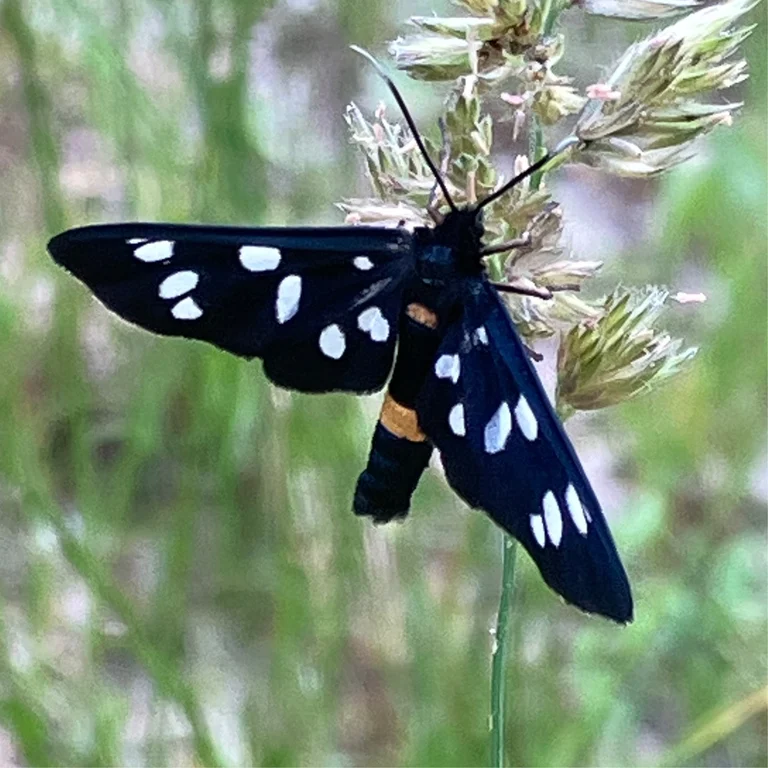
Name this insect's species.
Amata phegea
